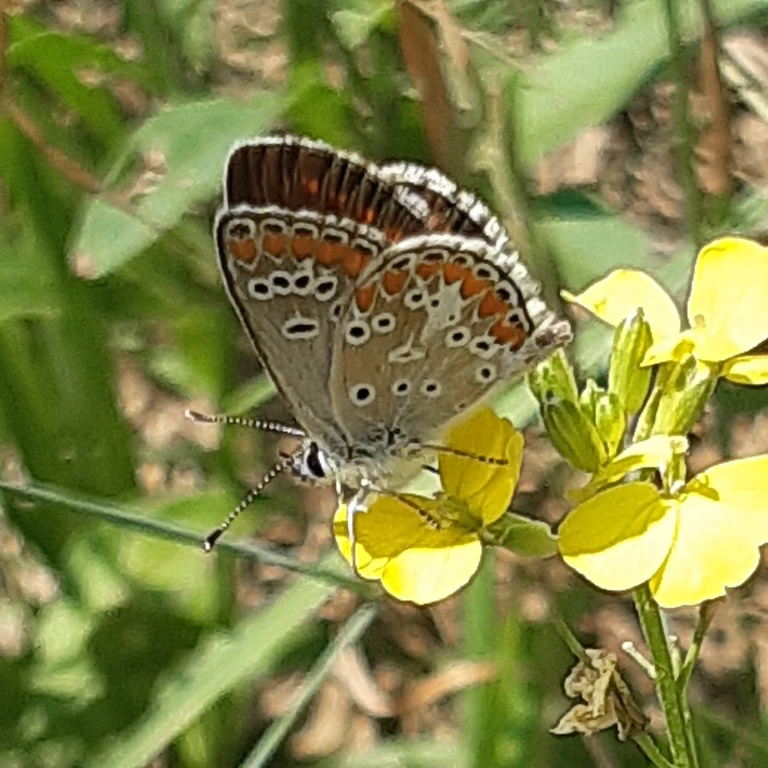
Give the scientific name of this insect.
Aricia agestis/artaxerxes
